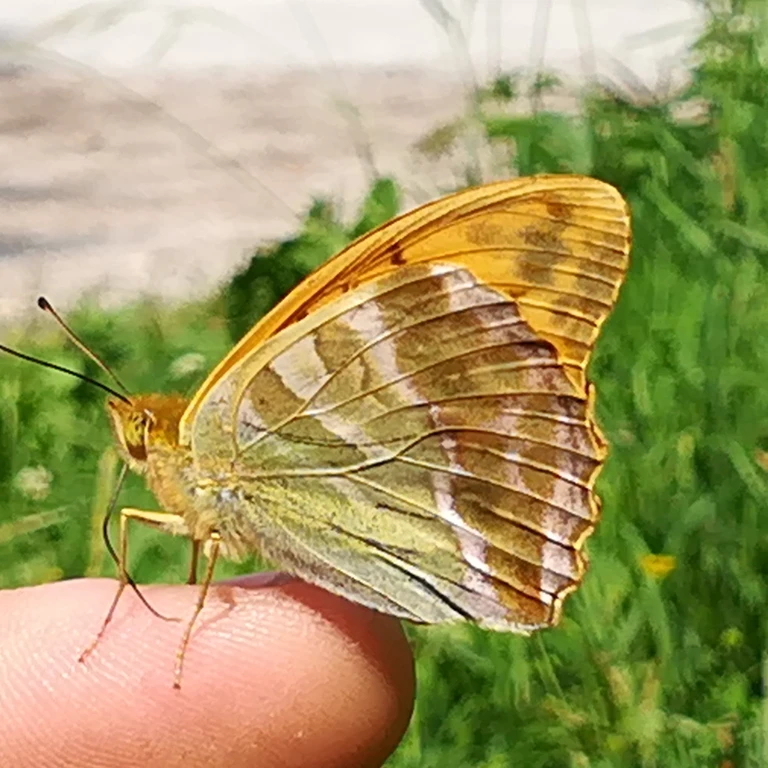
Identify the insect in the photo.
Argynnis paphia
